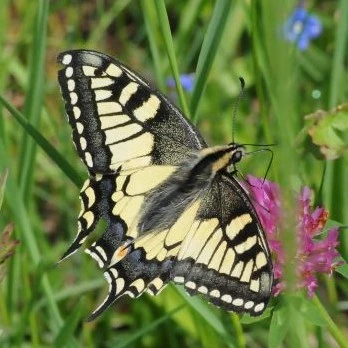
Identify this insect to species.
Papilio machaon
